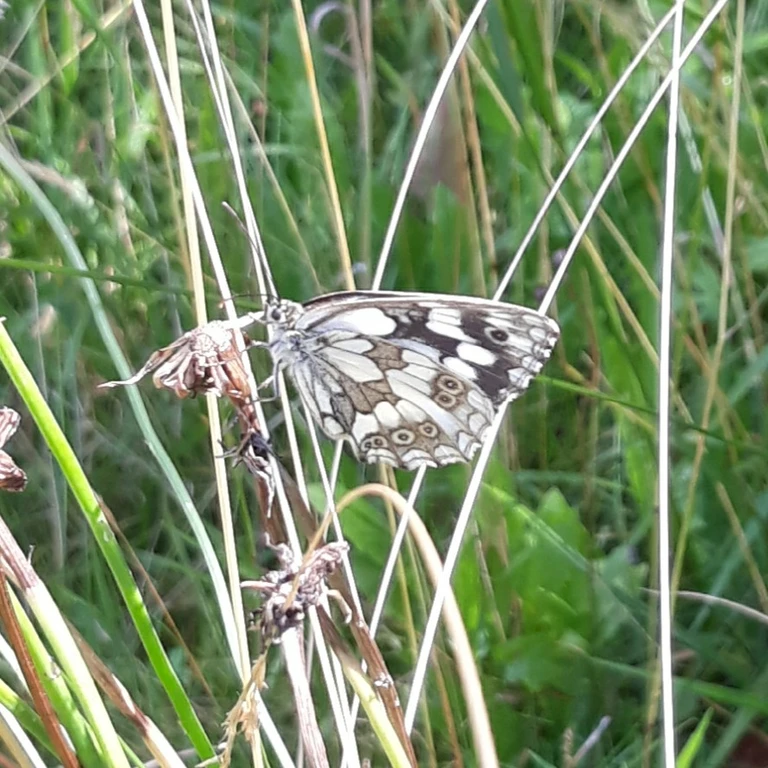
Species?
Melanargia galathea
